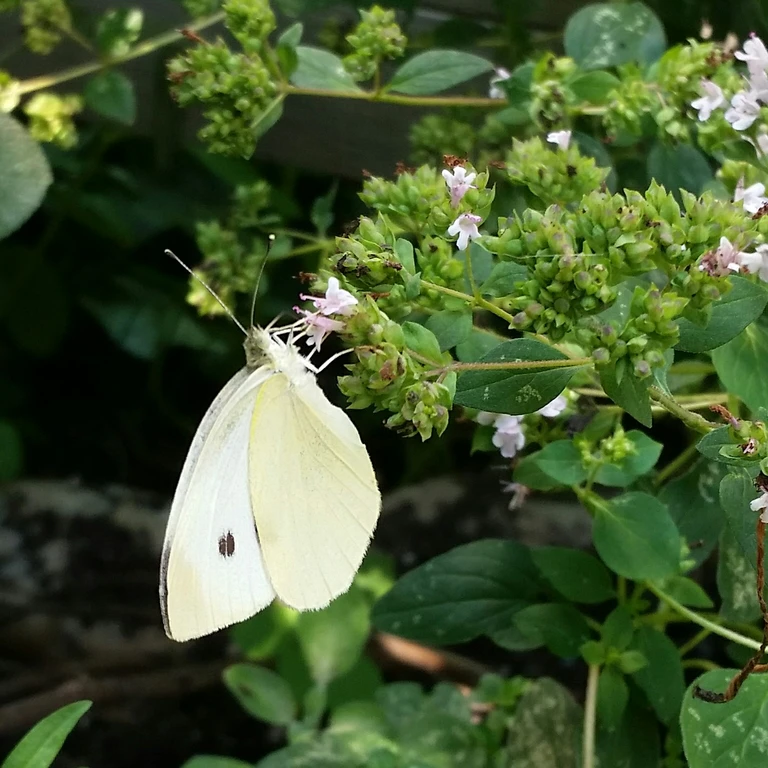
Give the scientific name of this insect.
Pieris rapae
